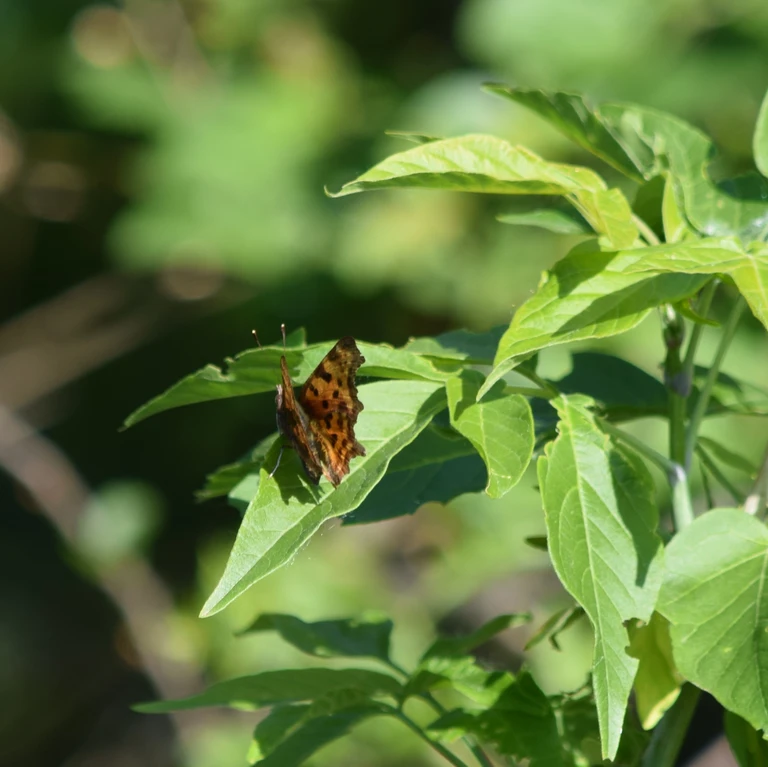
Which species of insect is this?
Polygonia c-album
